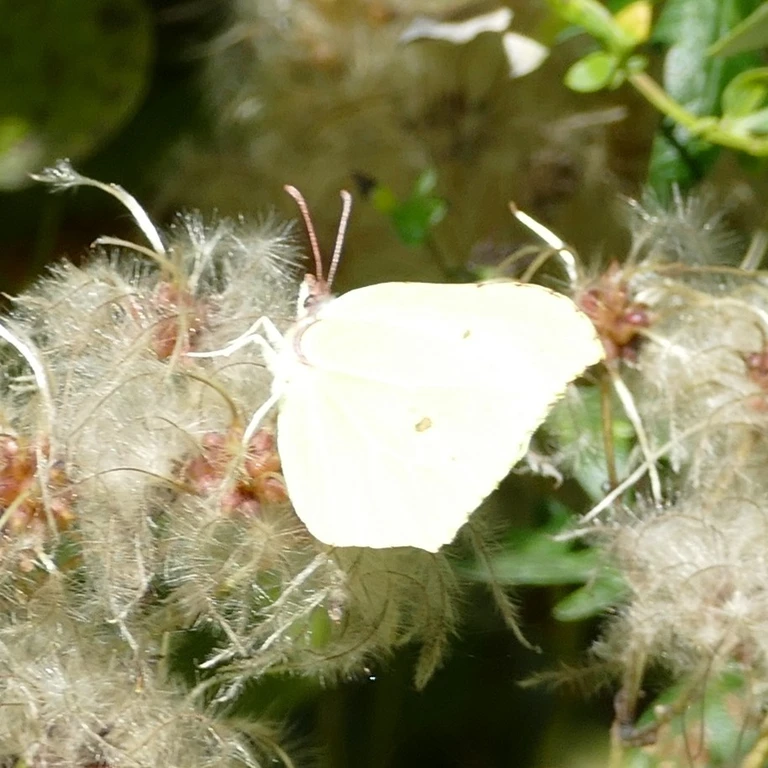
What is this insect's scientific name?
Gonepteryx rhamni
